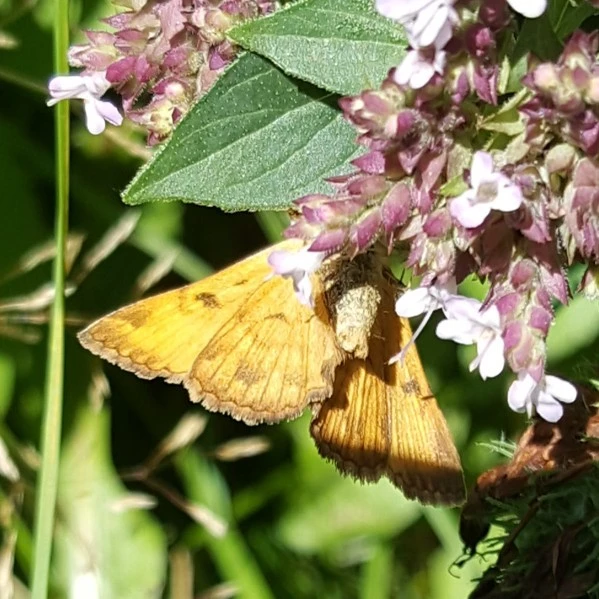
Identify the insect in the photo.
Euclidia glyphica
